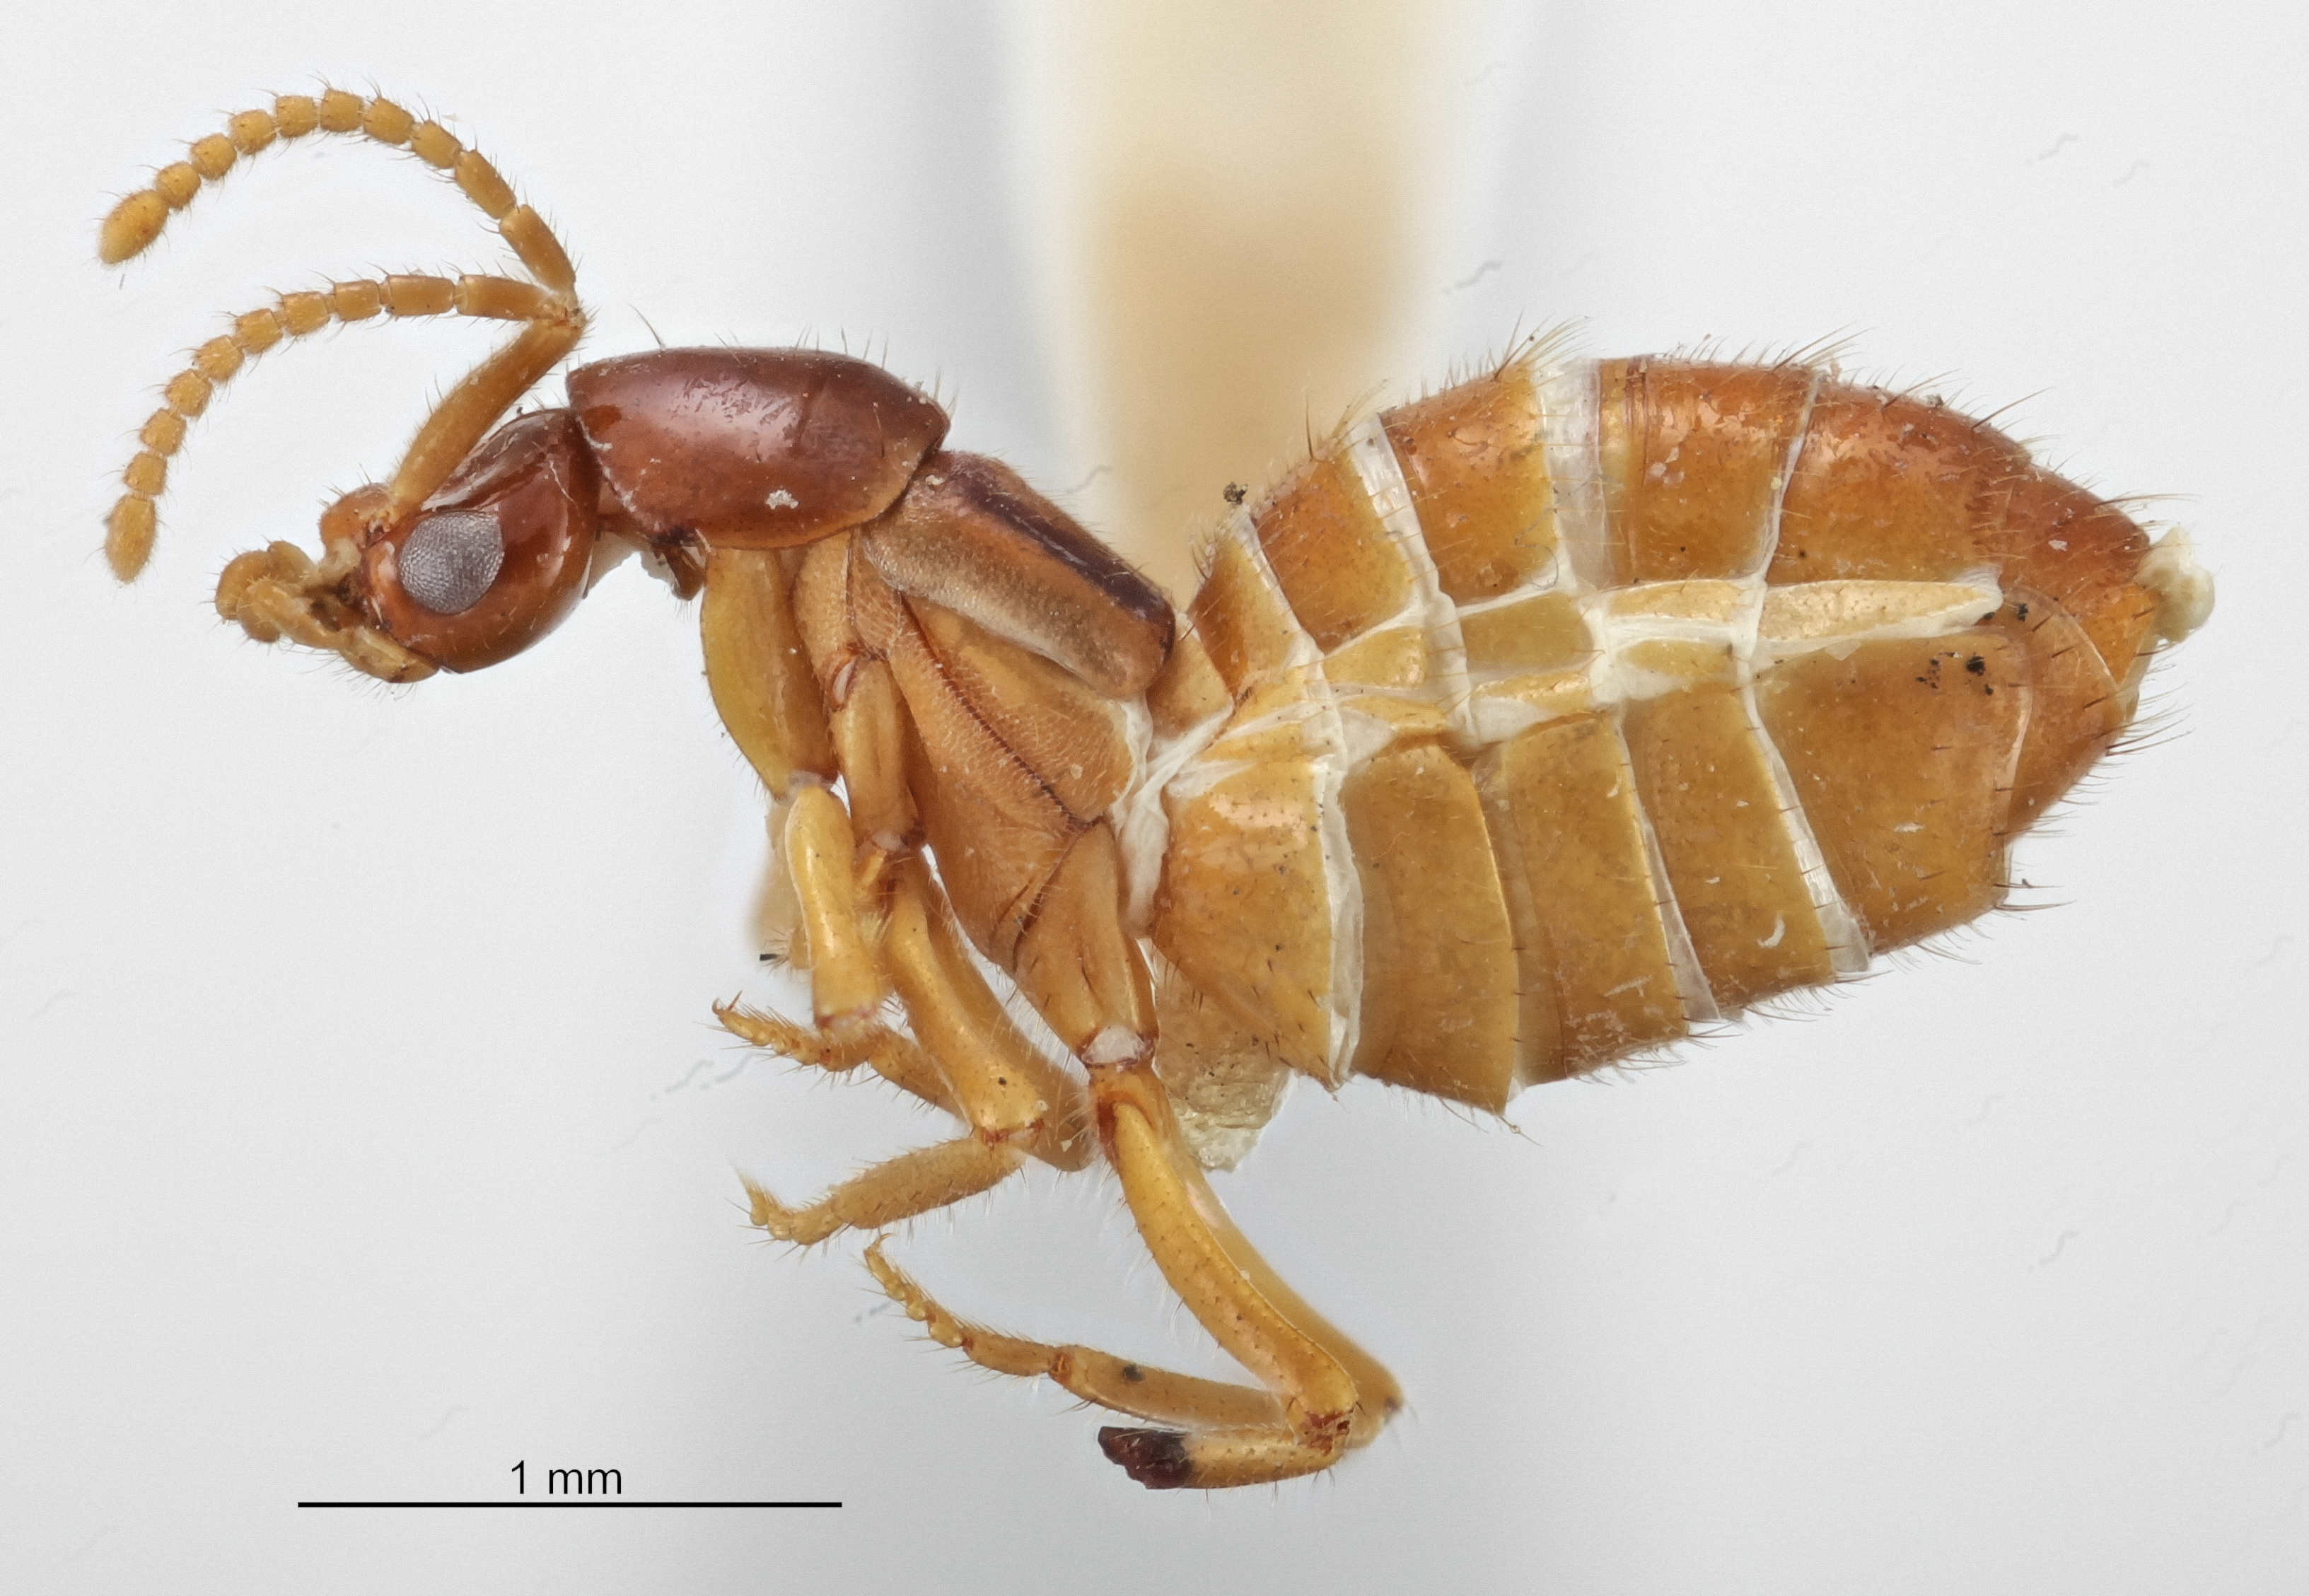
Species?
Termitogaster simulans
